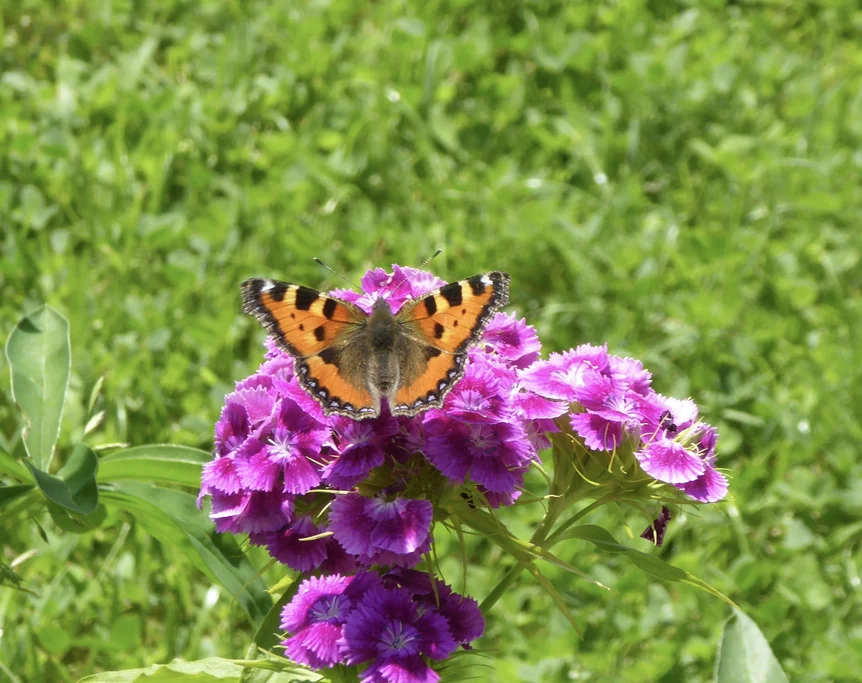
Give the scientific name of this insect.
Aglais urticae
